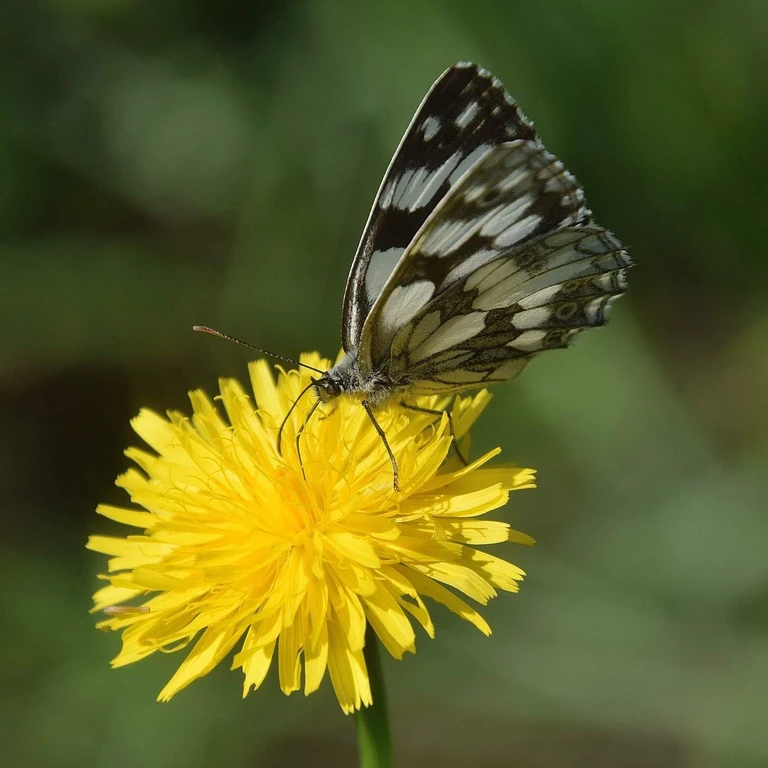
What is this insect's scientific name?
Melanargia galathea
